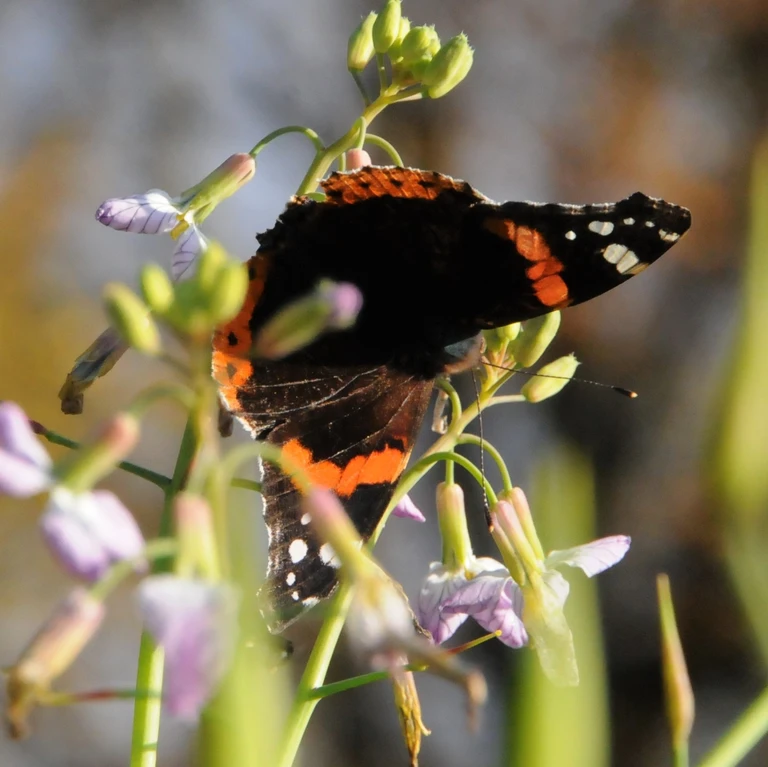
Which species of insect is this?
Vanessa atalanta
